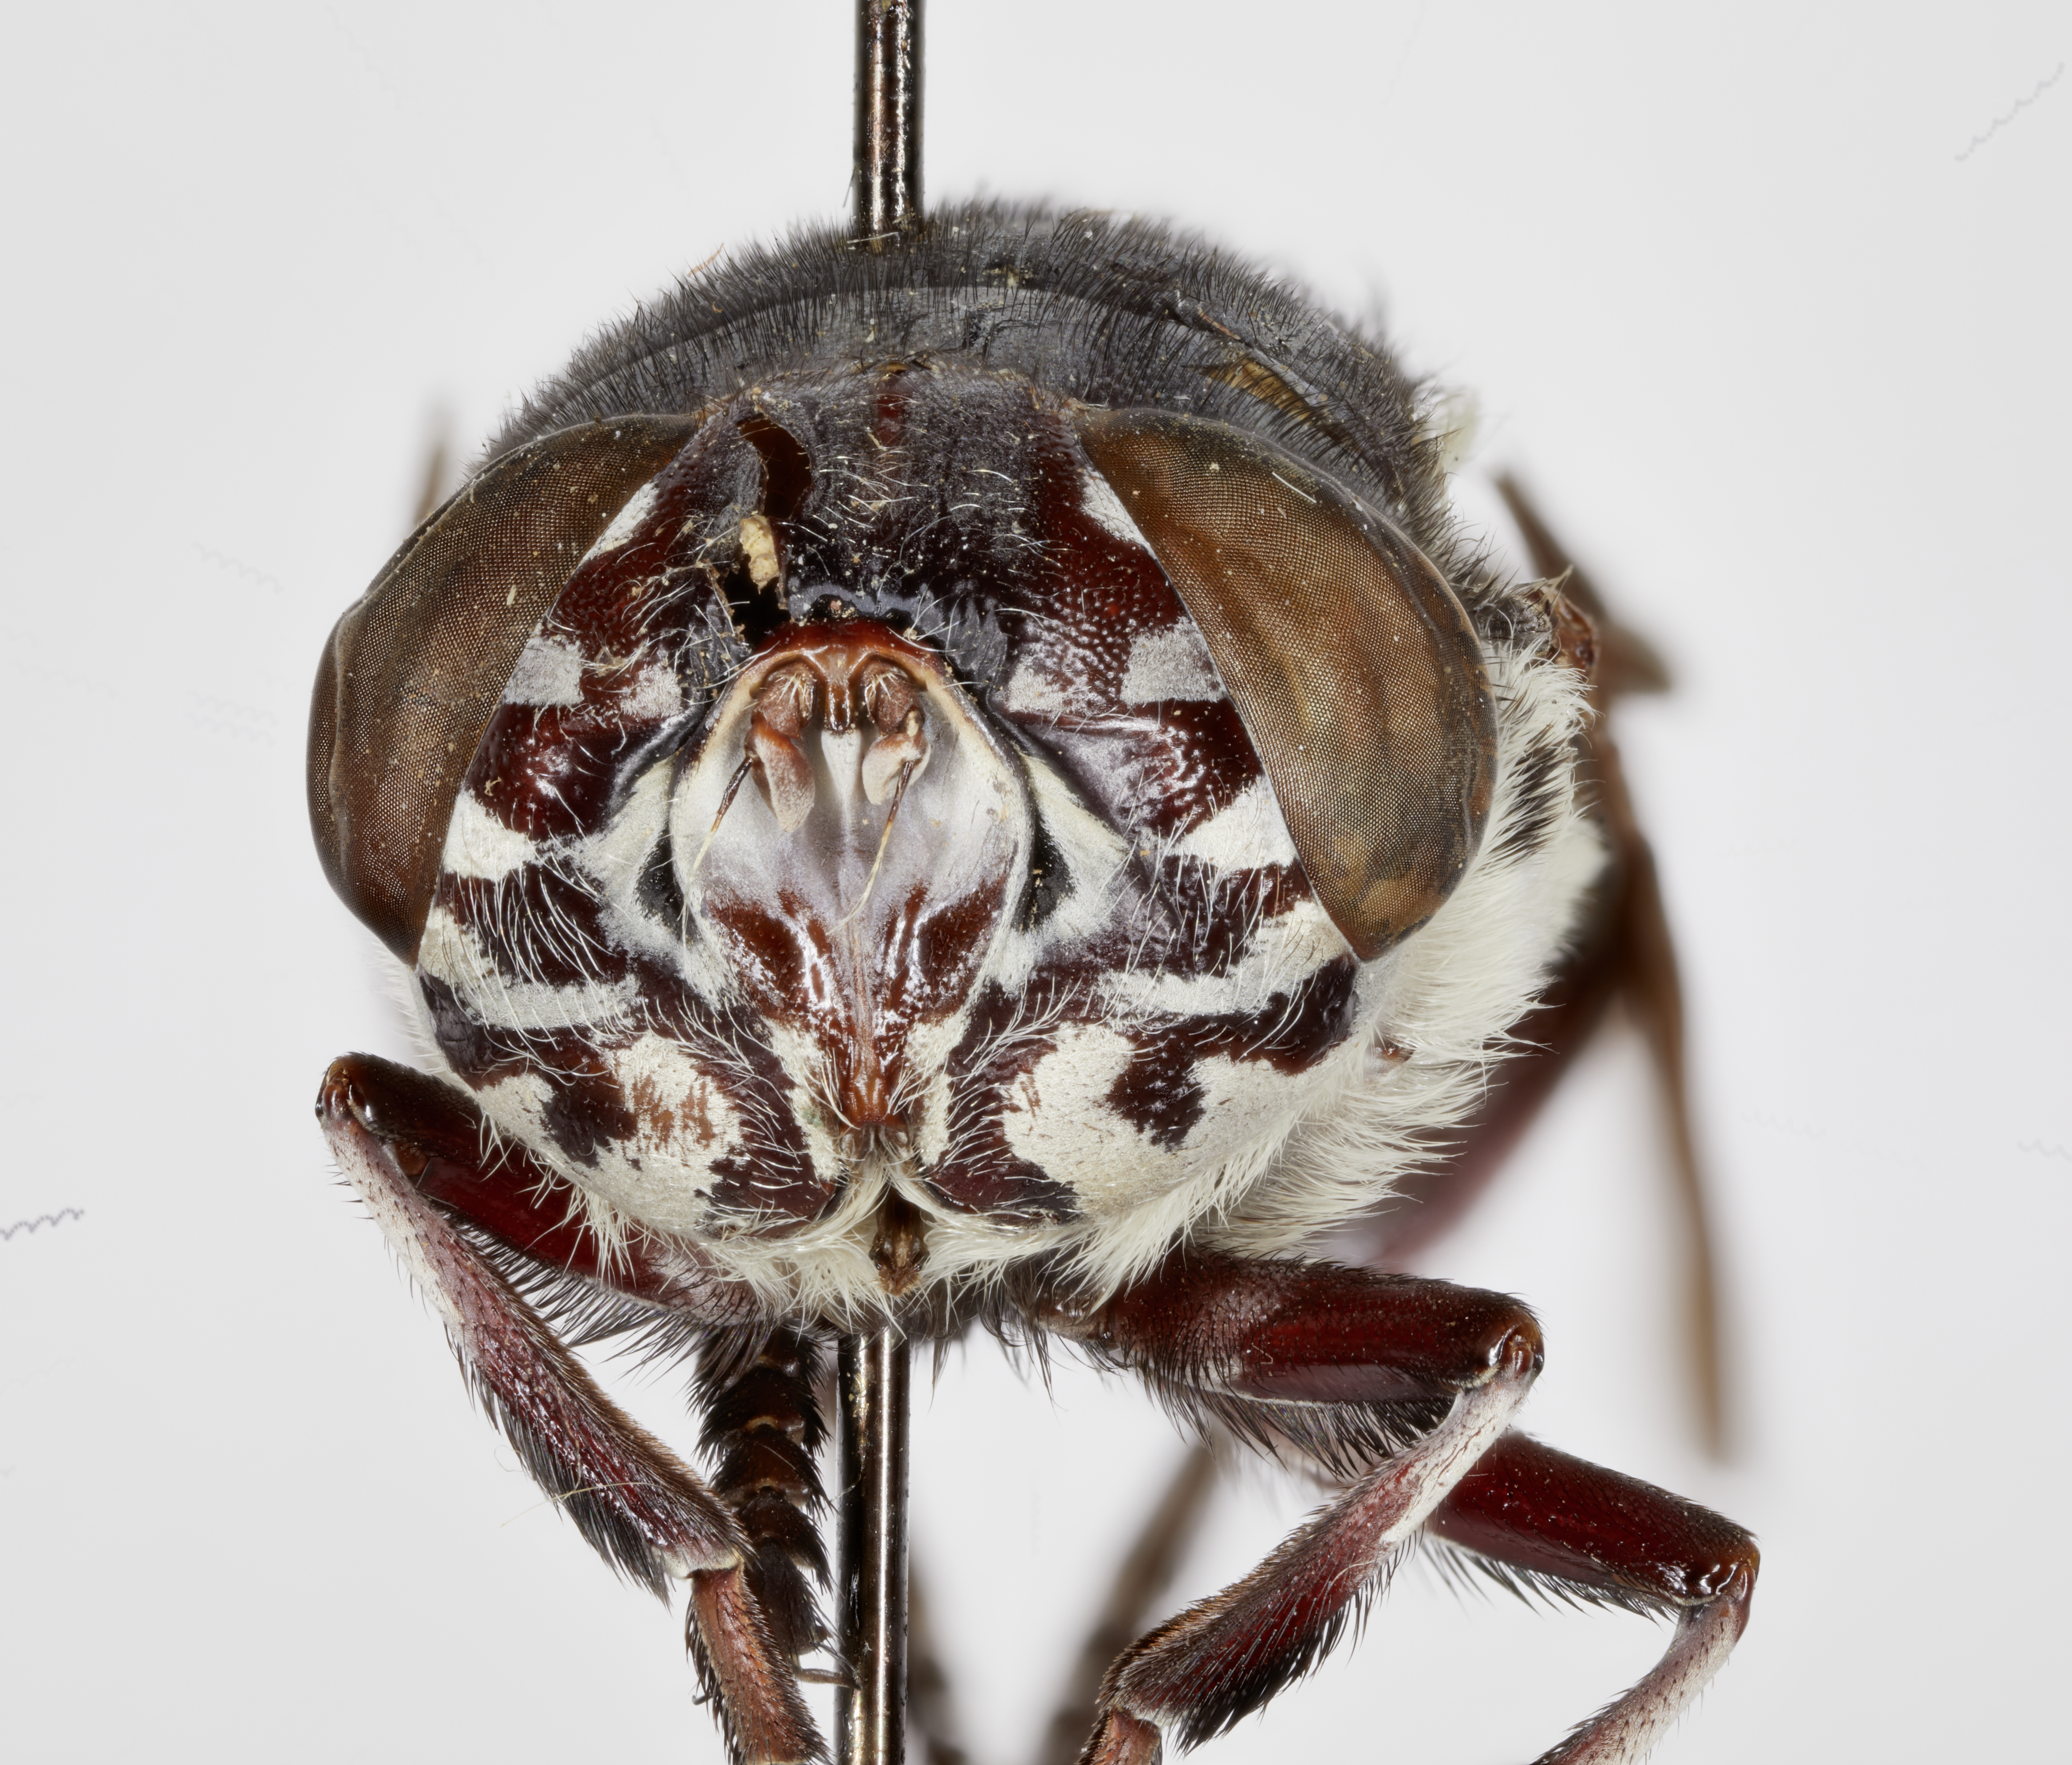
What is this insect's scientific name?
Cuterebra histrio
